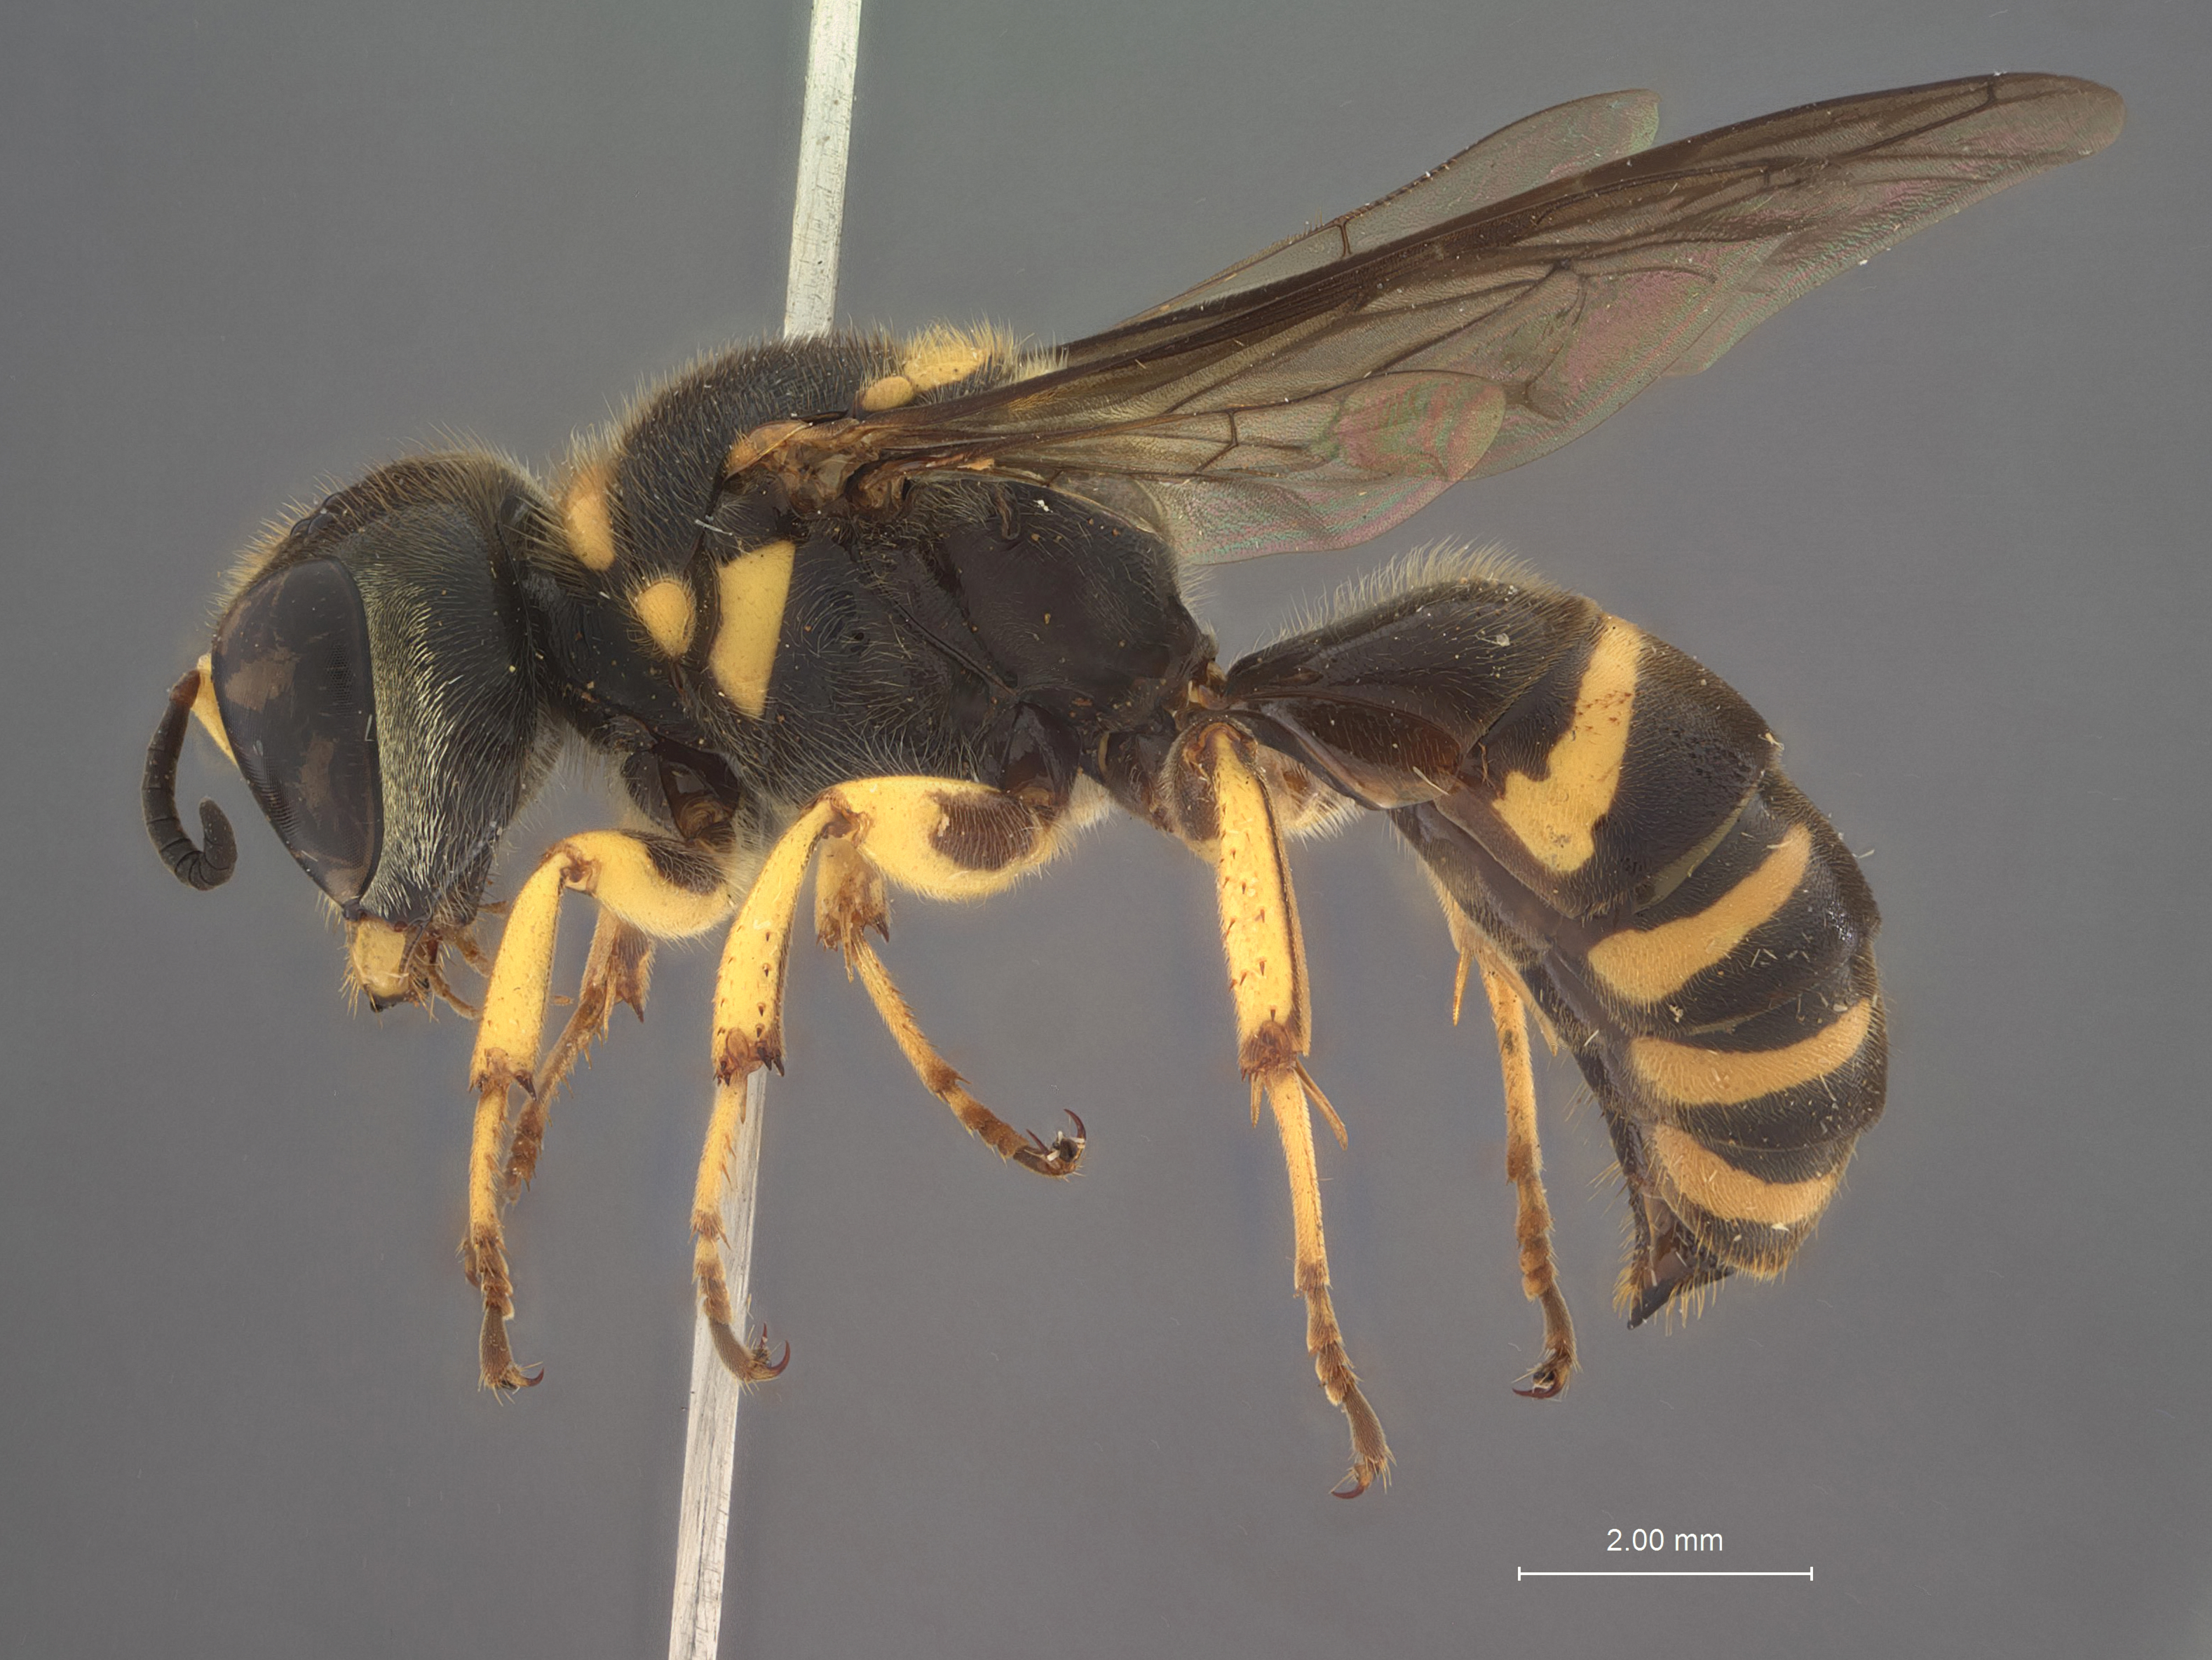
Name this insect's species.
Ectemnius mindanaonis
